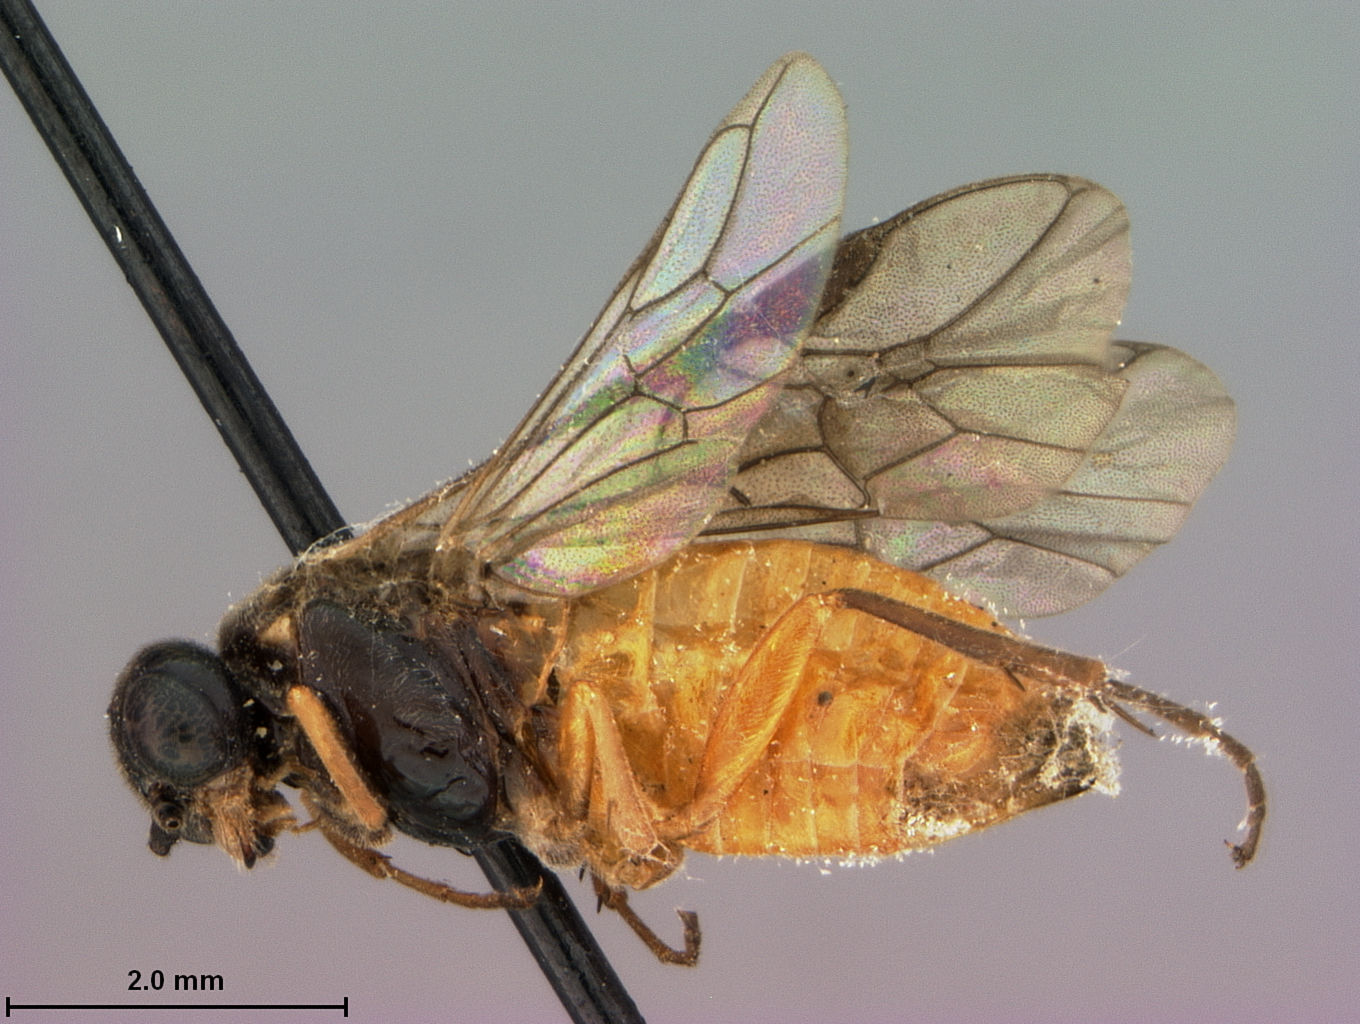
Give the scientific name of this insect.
Giladeus penai
